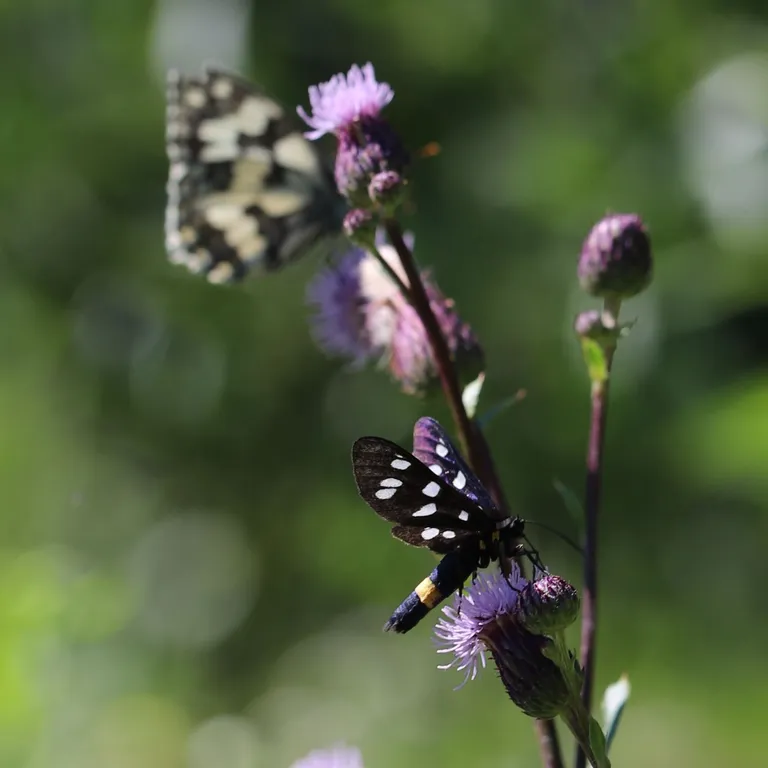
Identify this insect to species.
Amata phegea
